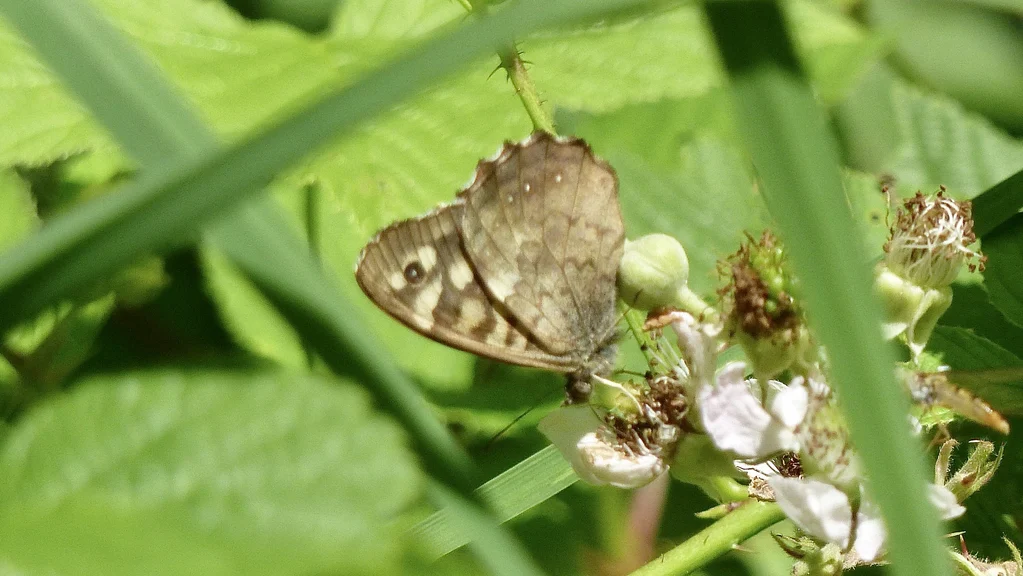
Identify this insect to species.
Pararge aegeria
